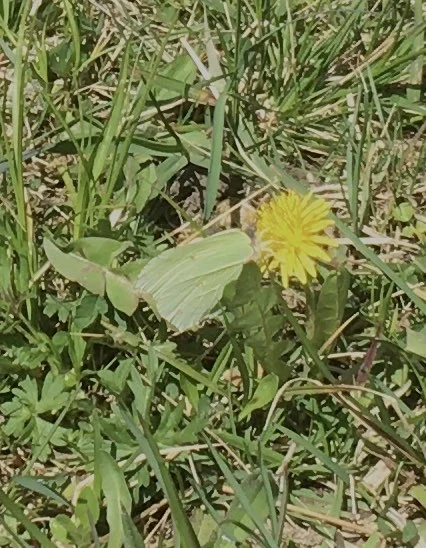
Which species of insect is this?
Gonepteryx rhamni
